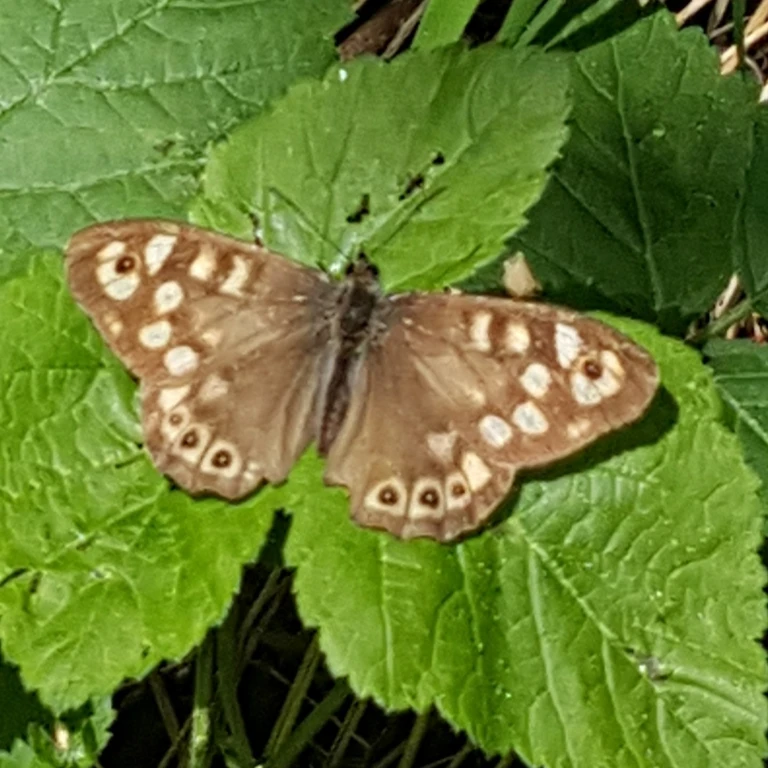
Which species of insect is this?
Pararge aegeria
